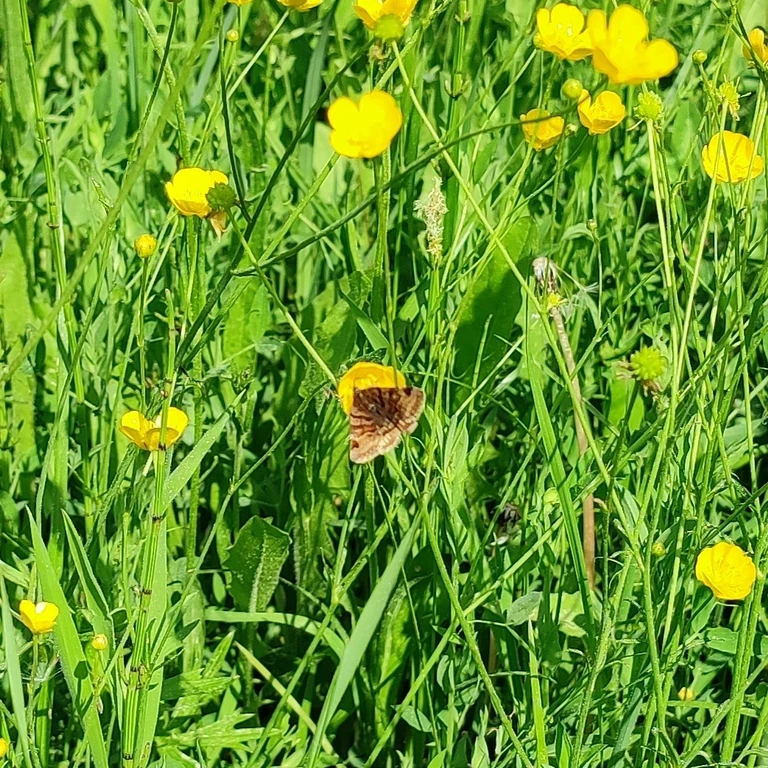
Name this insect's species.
Euclidia glyphica
